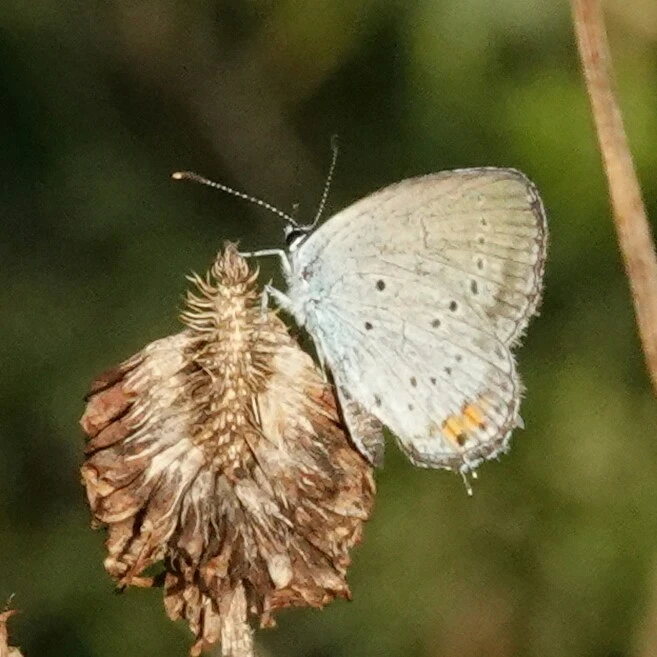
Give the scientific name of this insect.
Cupido argiades (also Elkalyce argiades)
